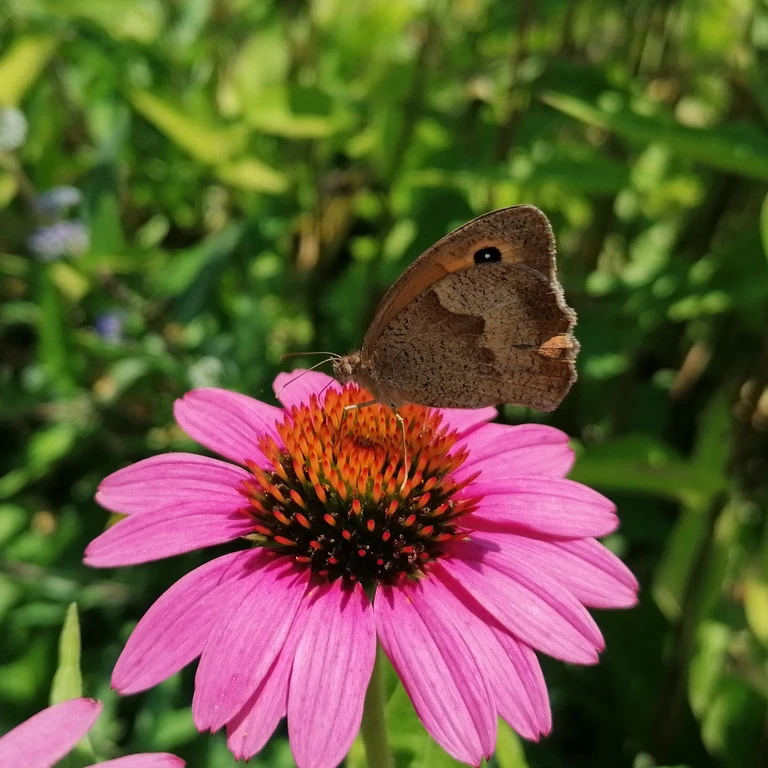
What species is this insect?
Maniola jurtina
